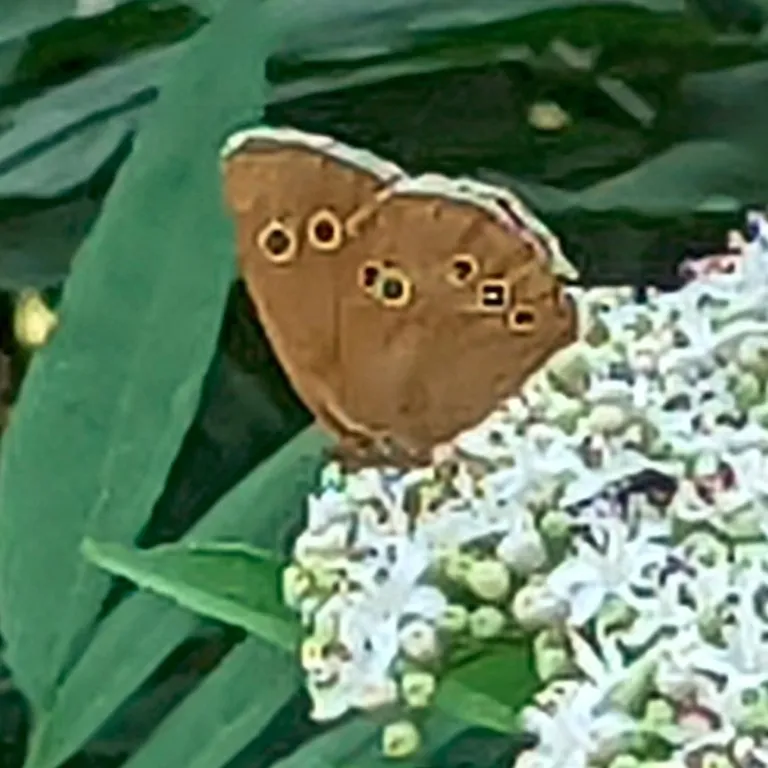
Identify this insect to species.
Aphantopus hyperantus
